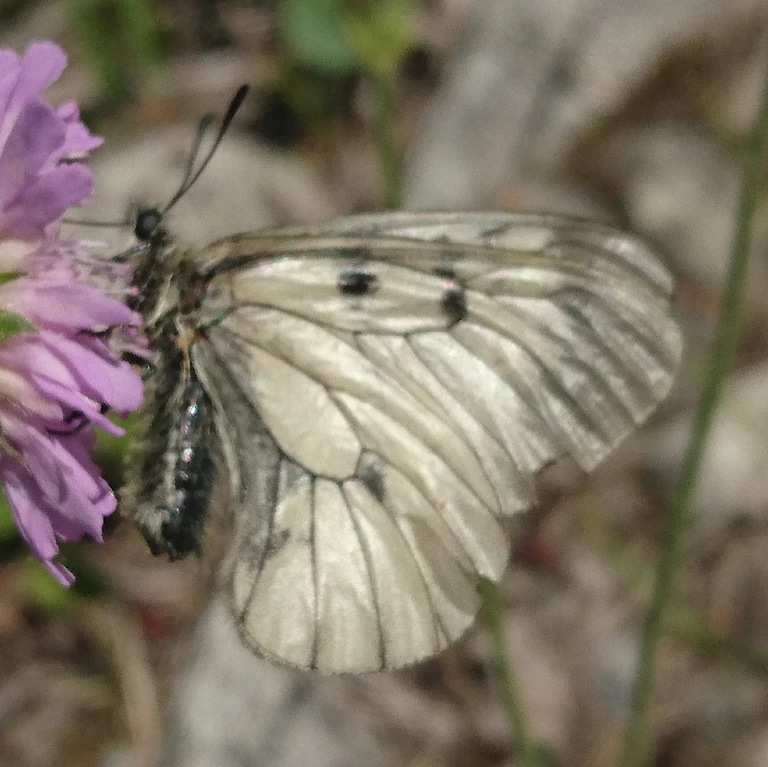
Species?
Parnassius mnemosyne
